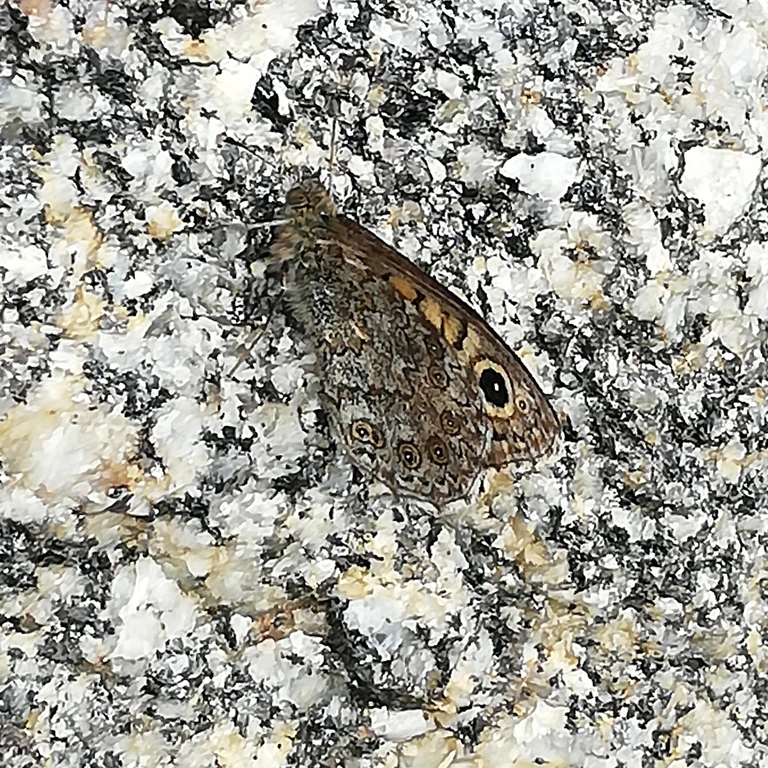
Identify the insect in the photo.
Lasiommata megera (also Pararge megera)
